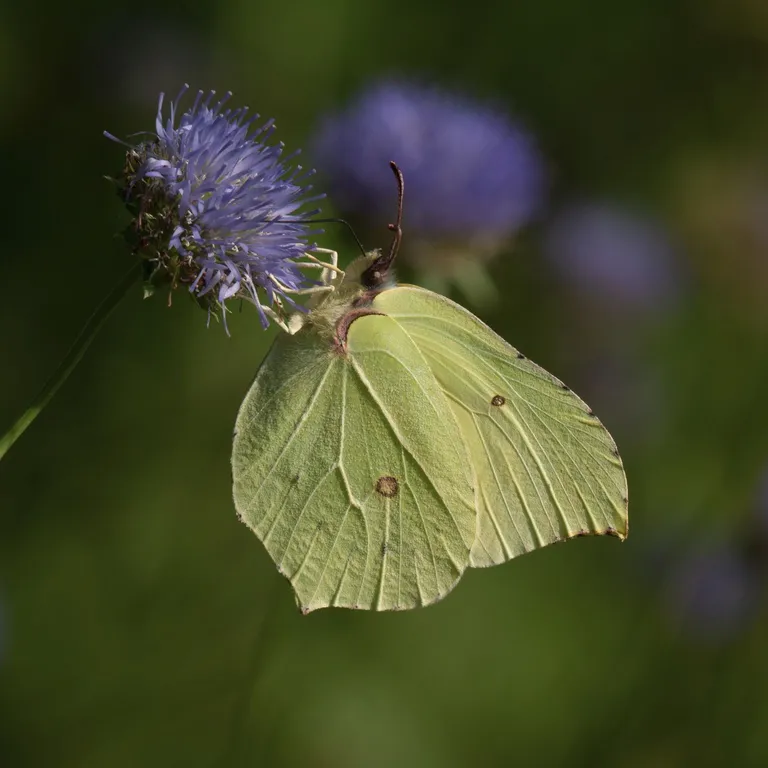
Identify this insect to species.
Gonepteryx rhamni
